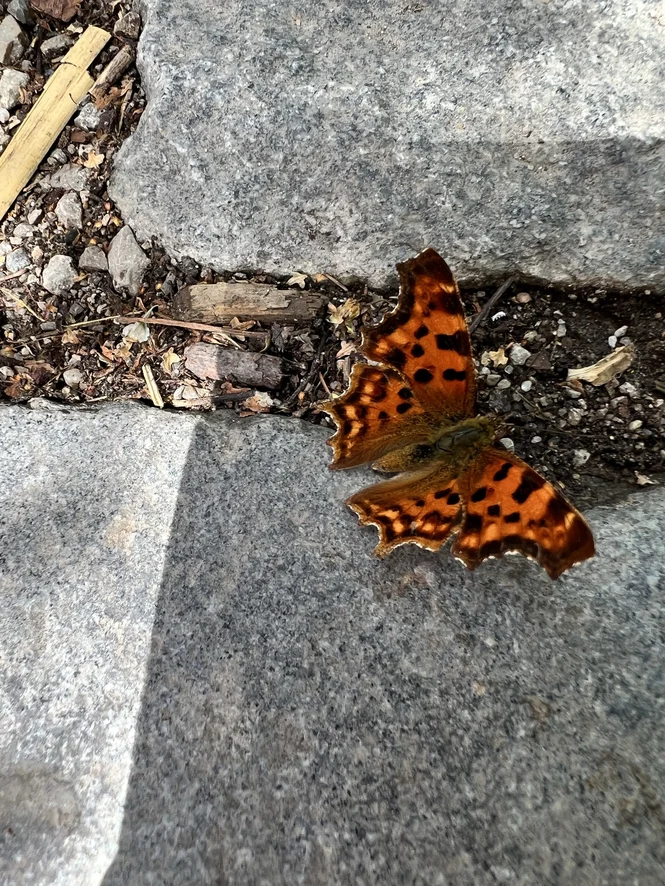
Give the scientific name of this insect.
Polygonia c-album
